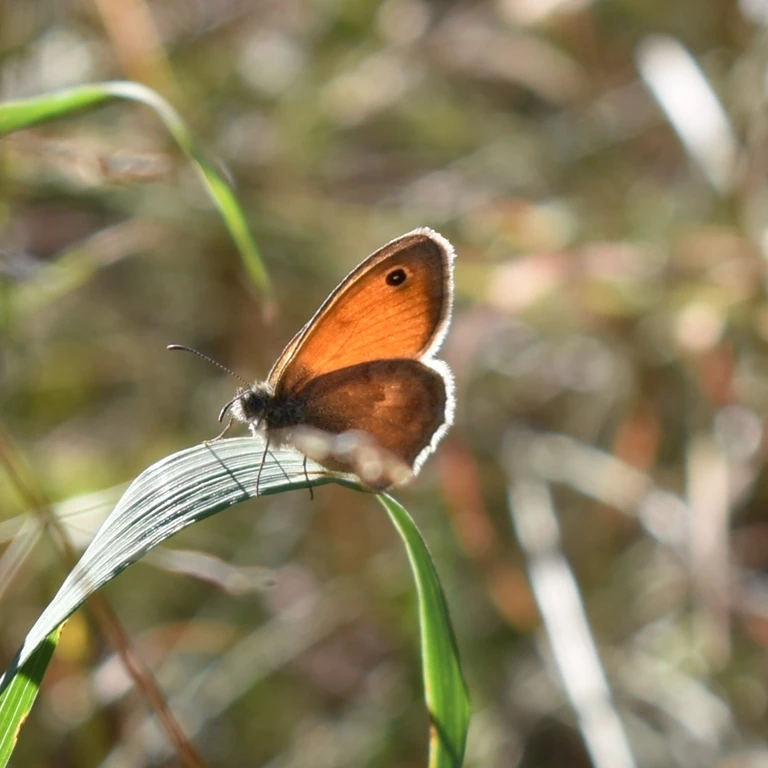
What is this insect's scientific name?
Coenonympha pamphilus
